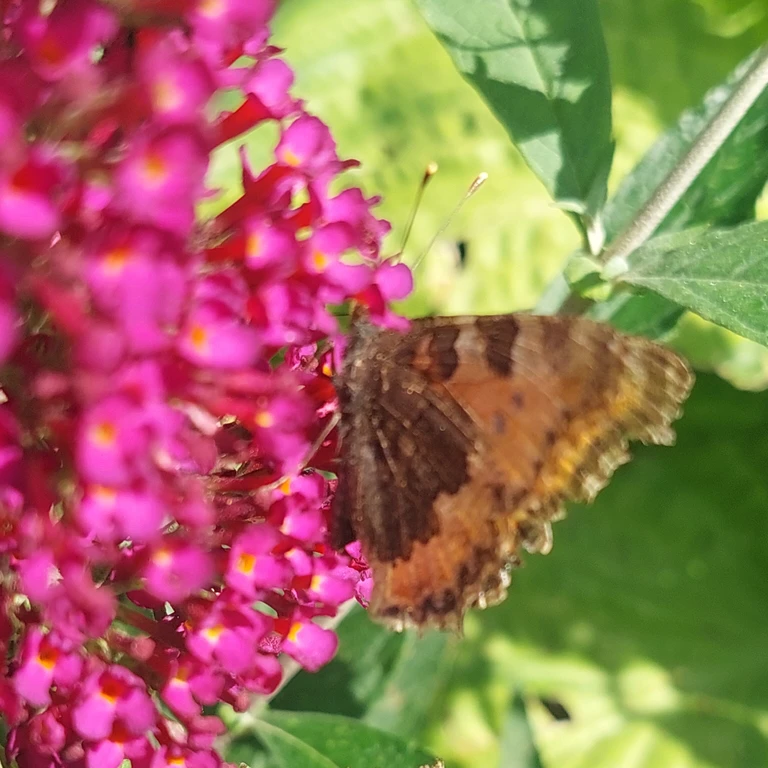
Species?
Aglais urticae
